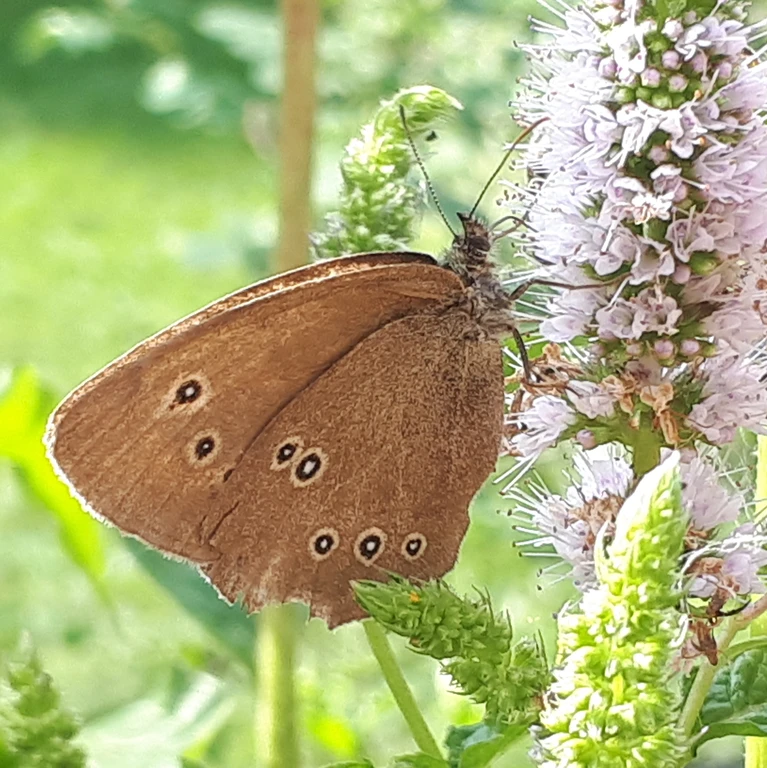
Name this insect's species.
Aphantopus hyperantus
